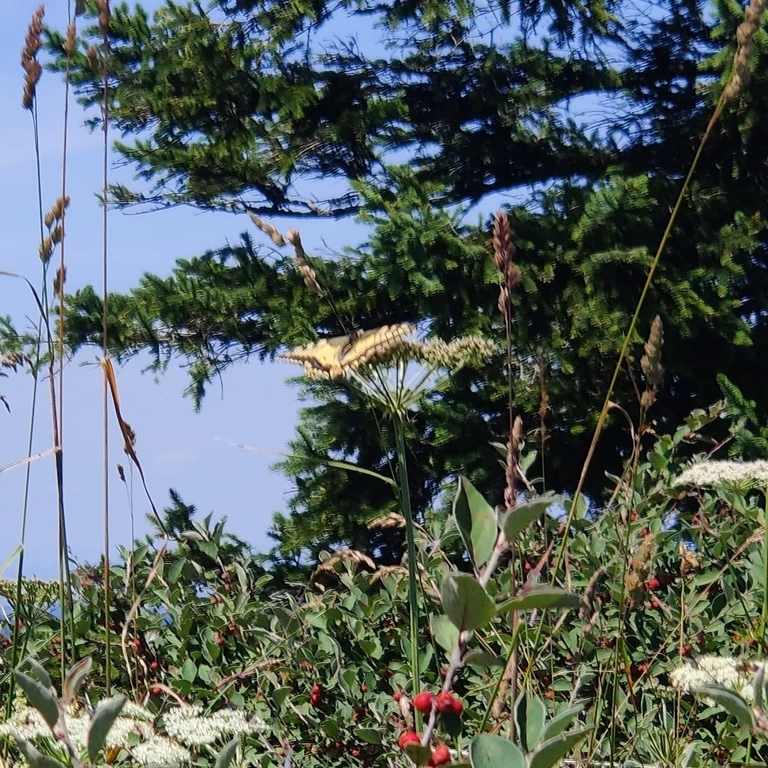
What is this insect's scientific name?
Papilio machaon
